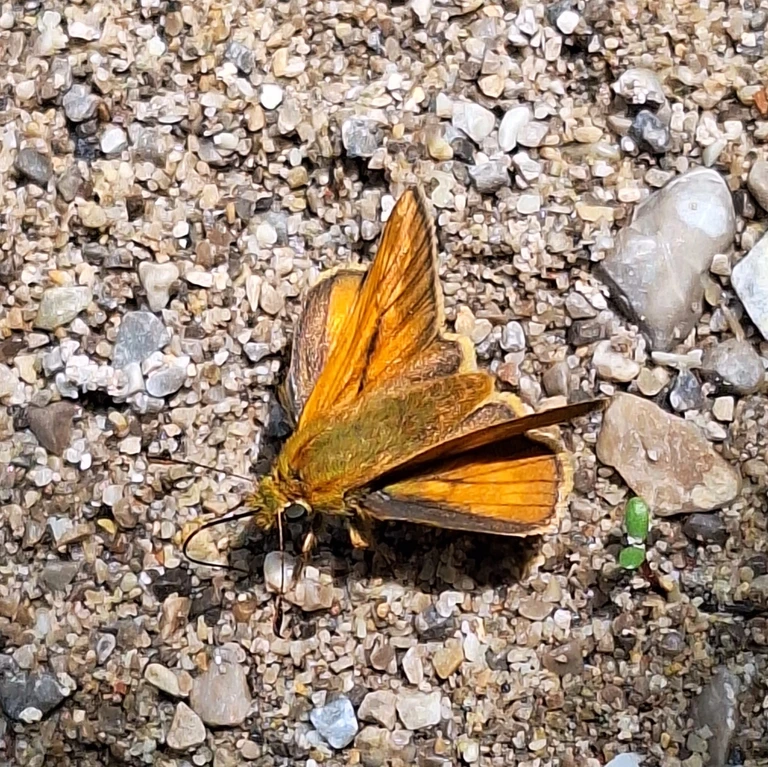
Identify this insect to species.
Ochlodes sylvanus (also Ochlodes venata)
